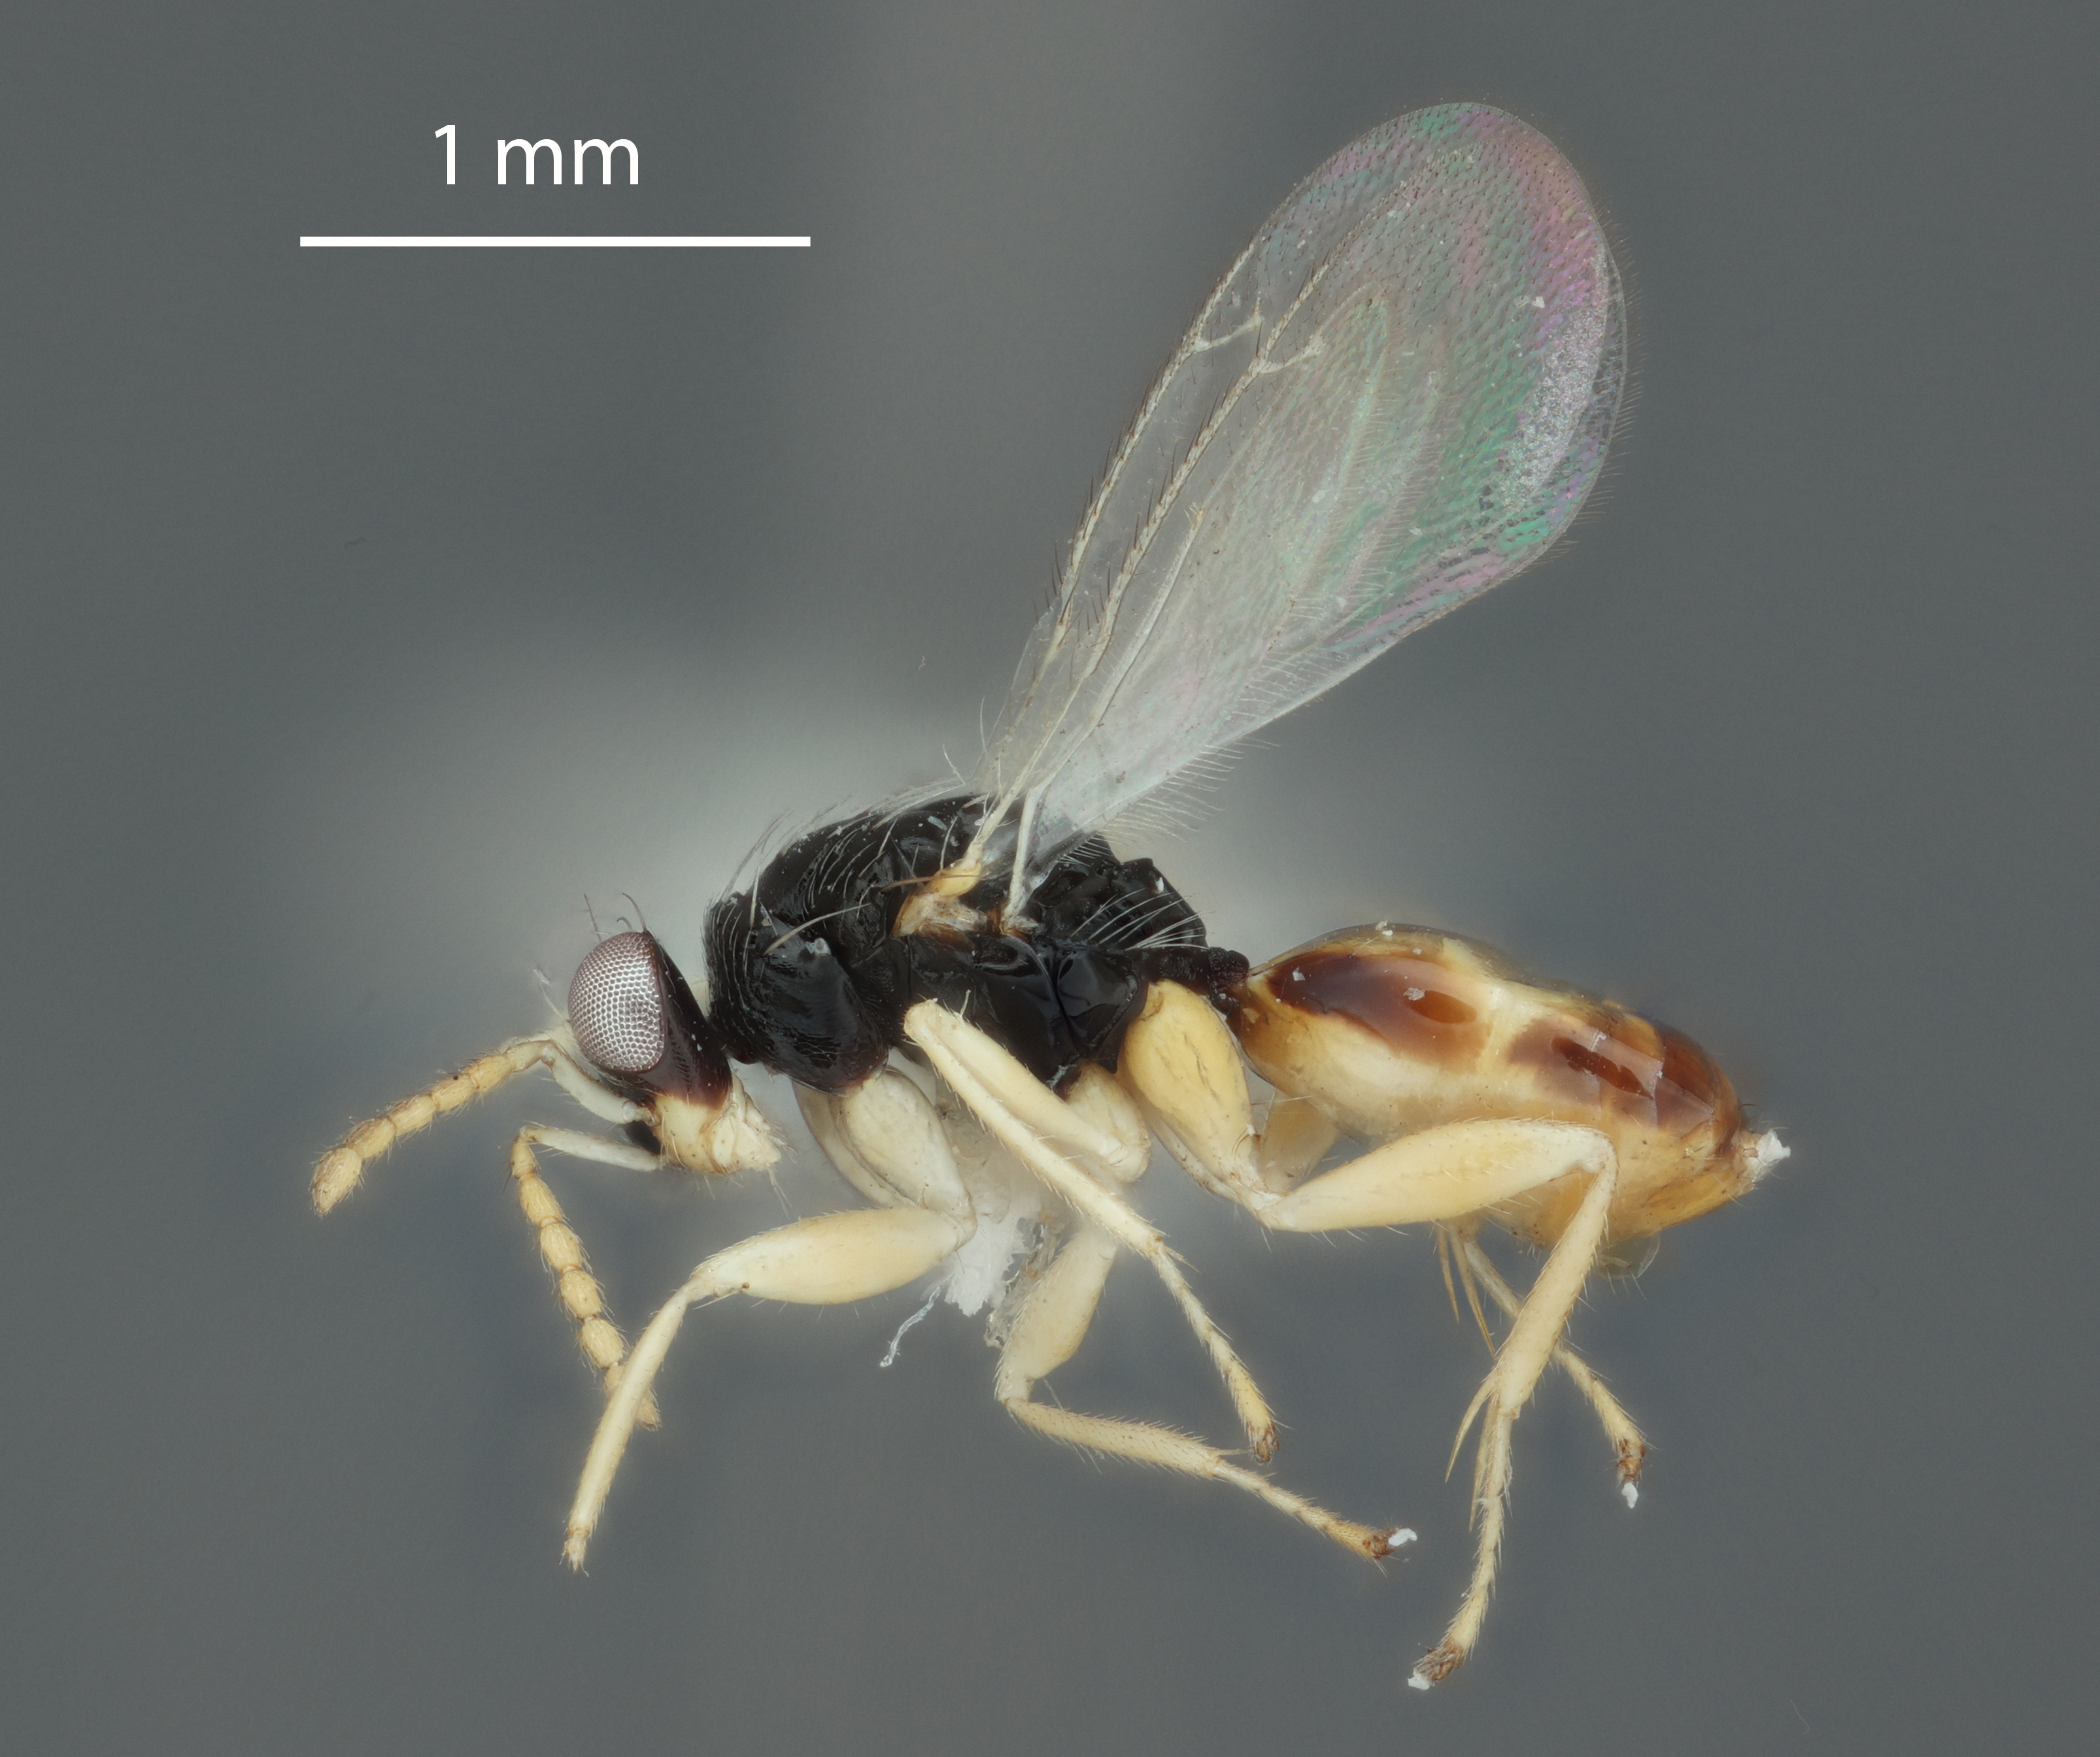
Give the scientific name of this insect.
Euplectrus mariae
